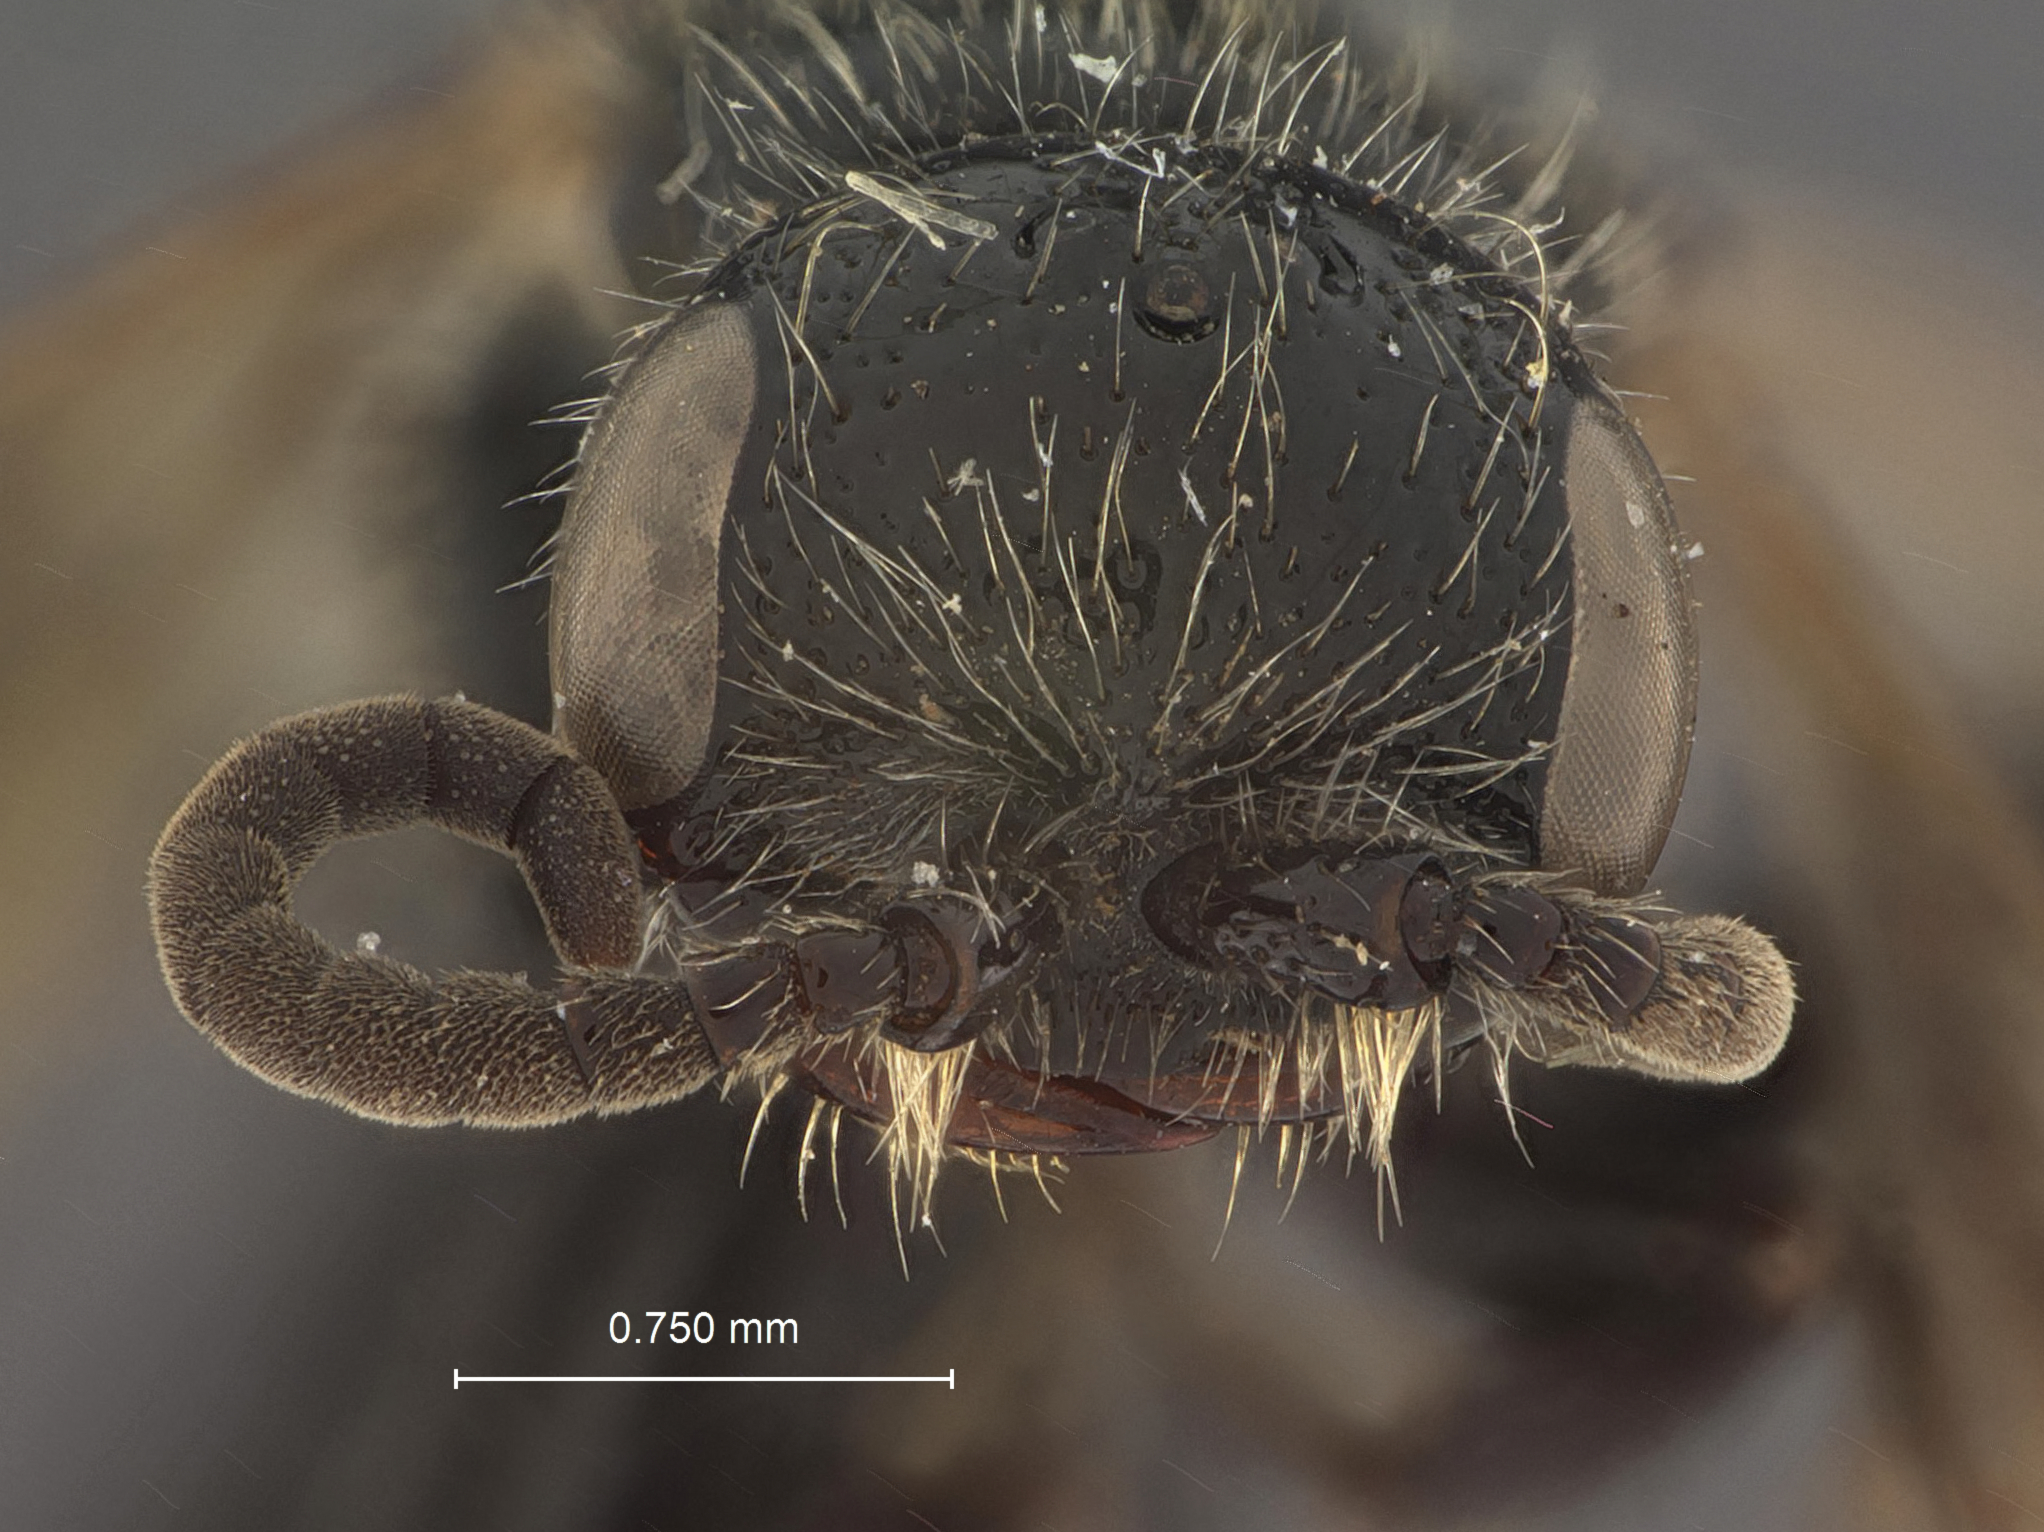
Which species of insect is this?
Tiphia lawrencei
